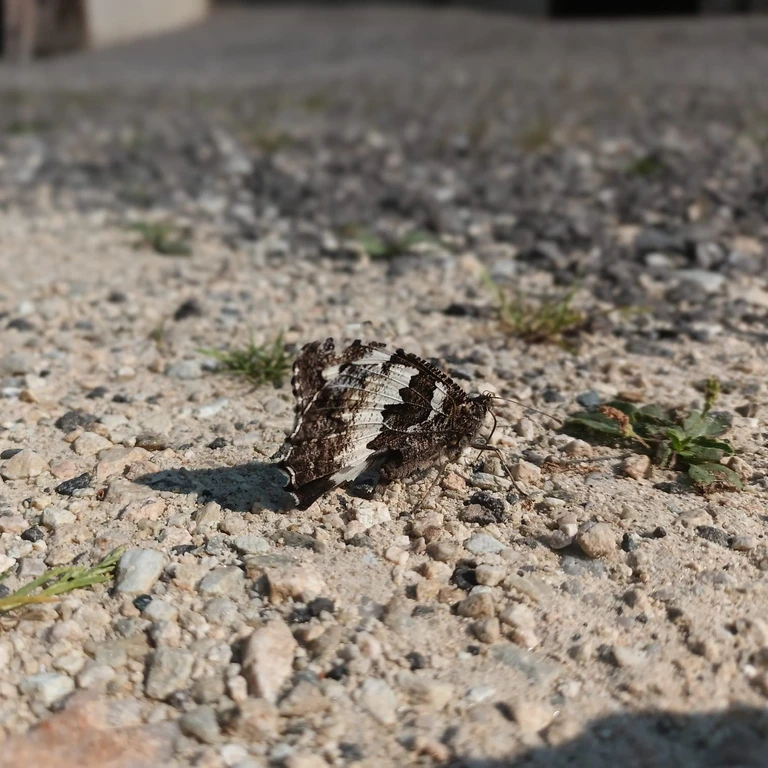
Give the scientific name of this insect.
Brintesia circe
